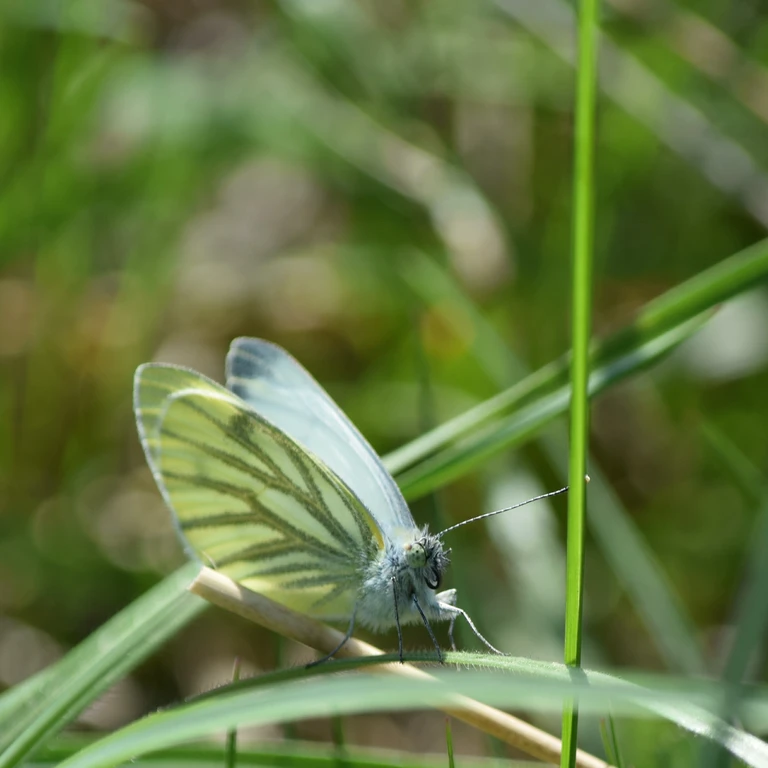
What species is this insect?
Pieris napi
